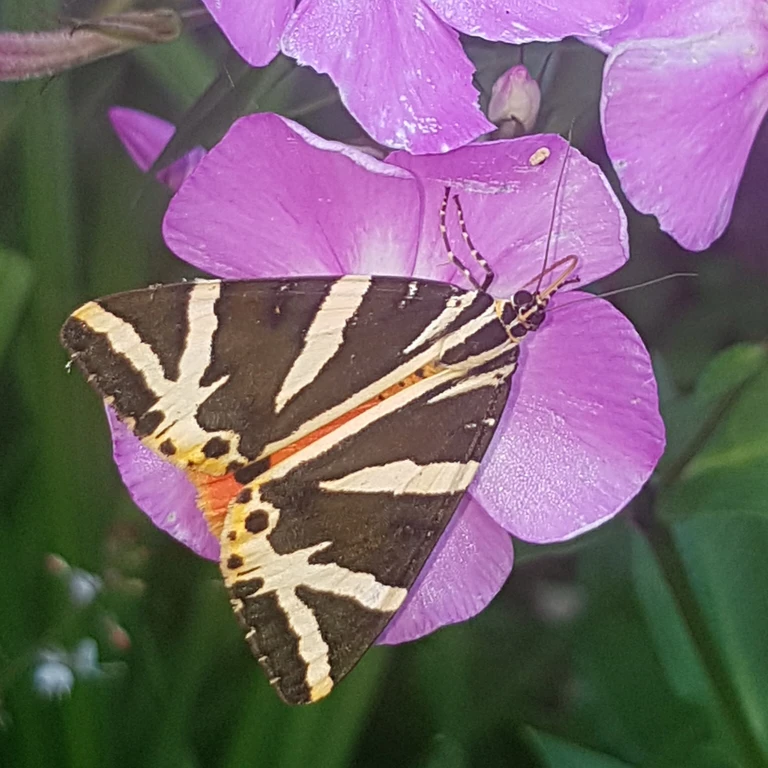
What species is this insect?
Euplagia quadripunctaria
